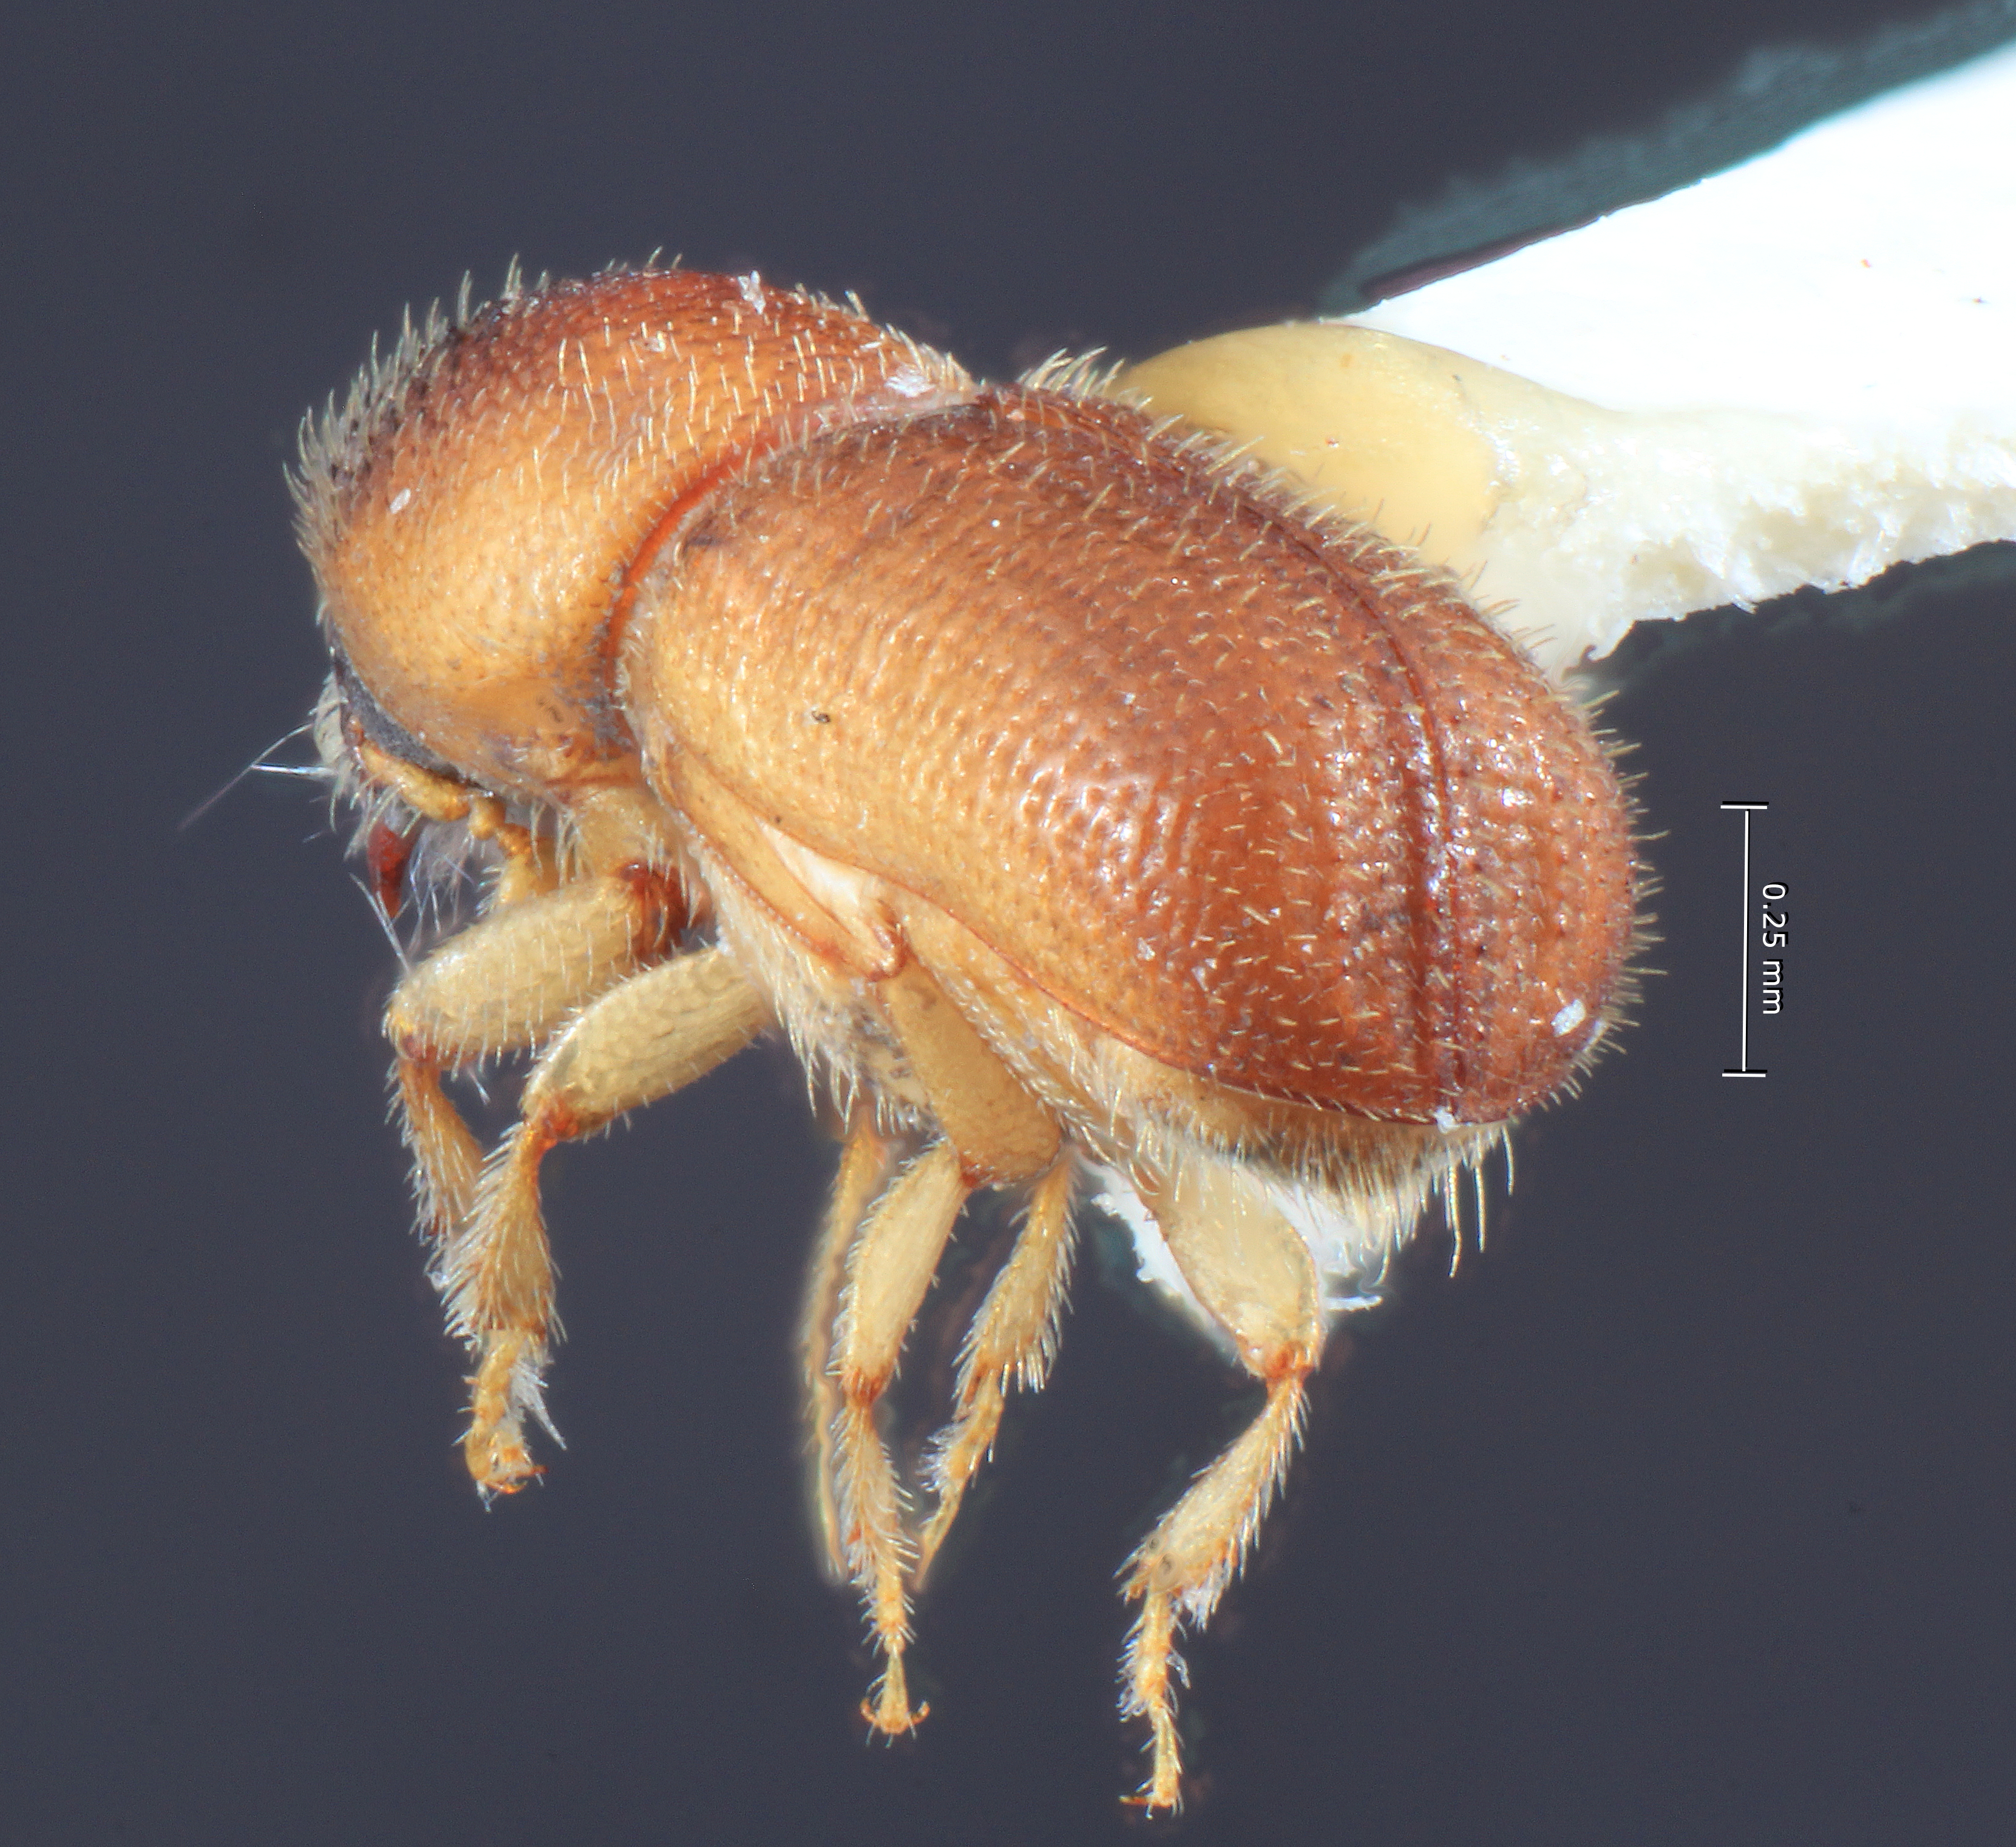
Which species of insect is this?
Dendroterus resolutus
